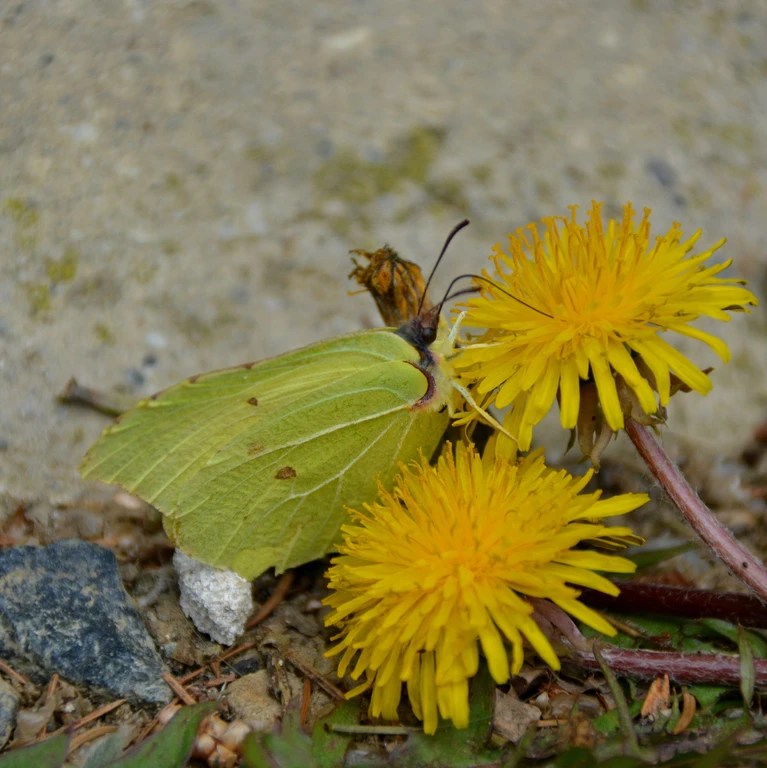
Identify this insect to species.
Gonepteryx rhamni
